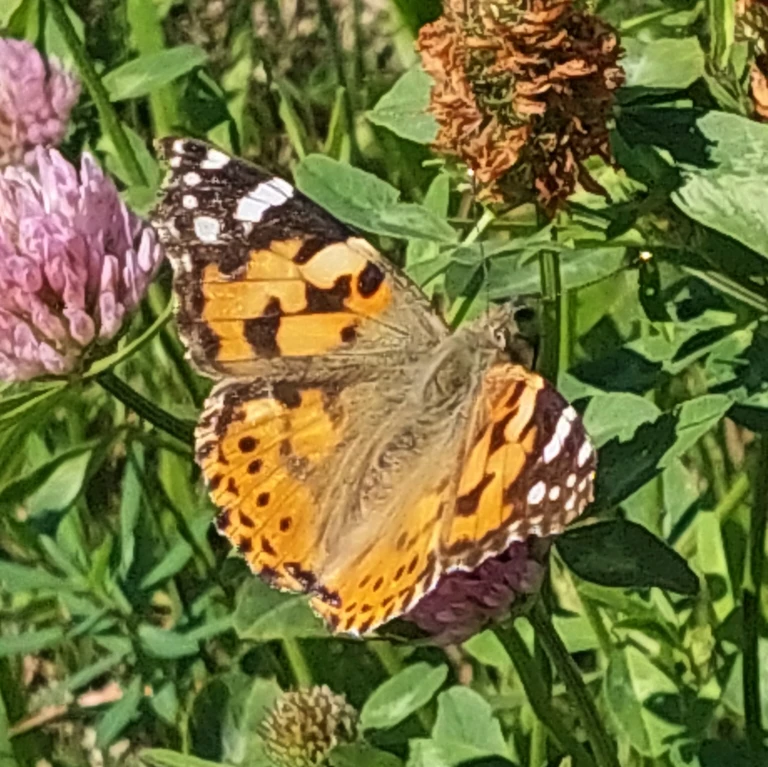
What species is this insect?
Vanessa cardui
